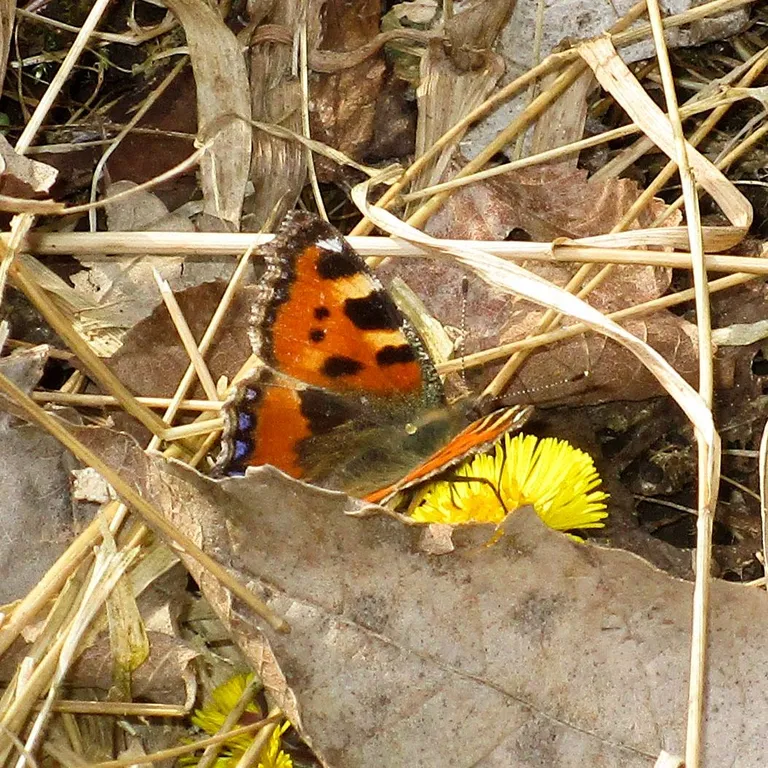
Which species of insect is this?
Aglais urticae
